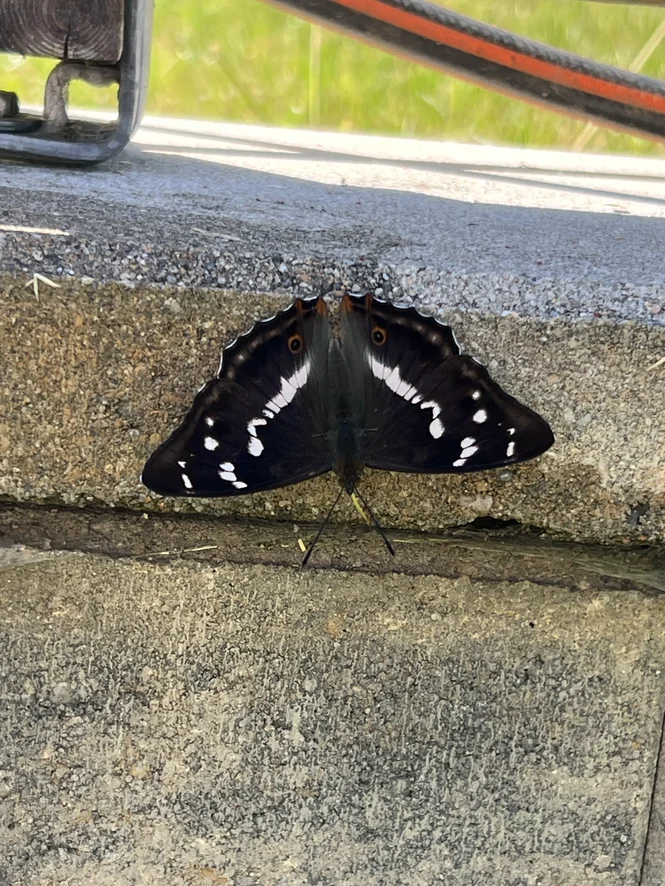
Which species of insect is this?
Apatura iris
